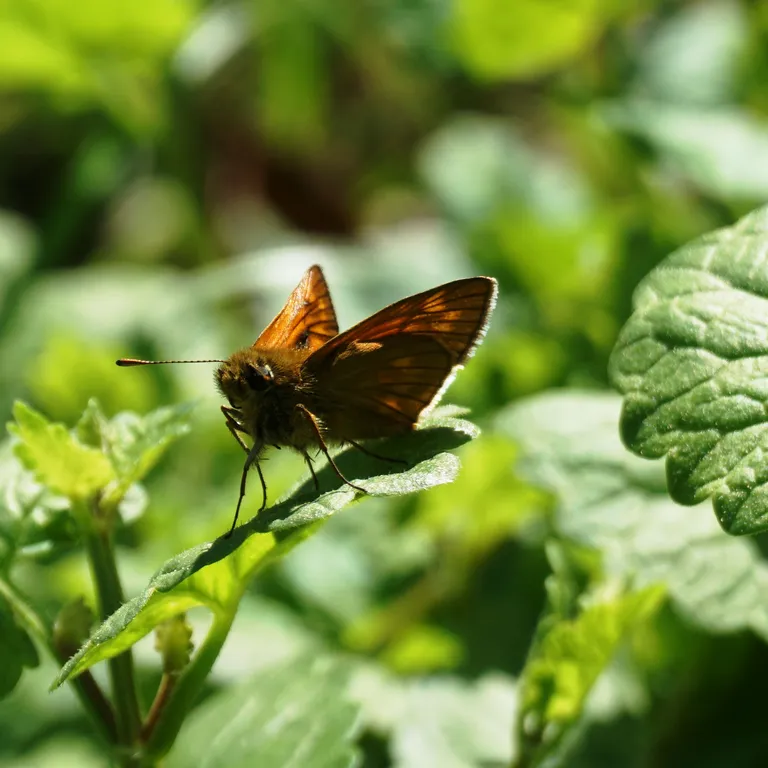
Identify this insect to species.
Ochlodes sylvanus (also Ochlodes venata)
